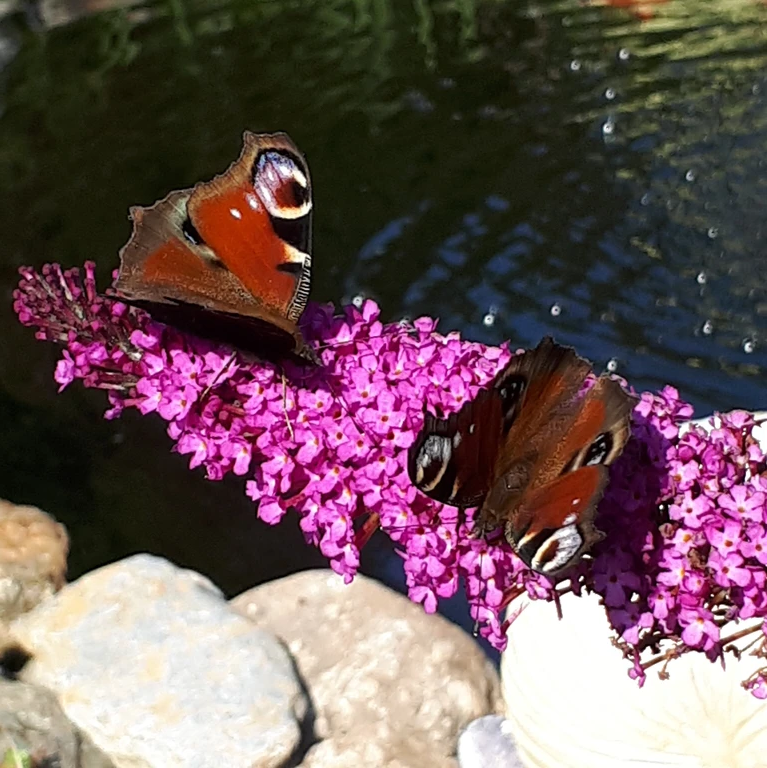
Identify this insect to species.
Aglais io
